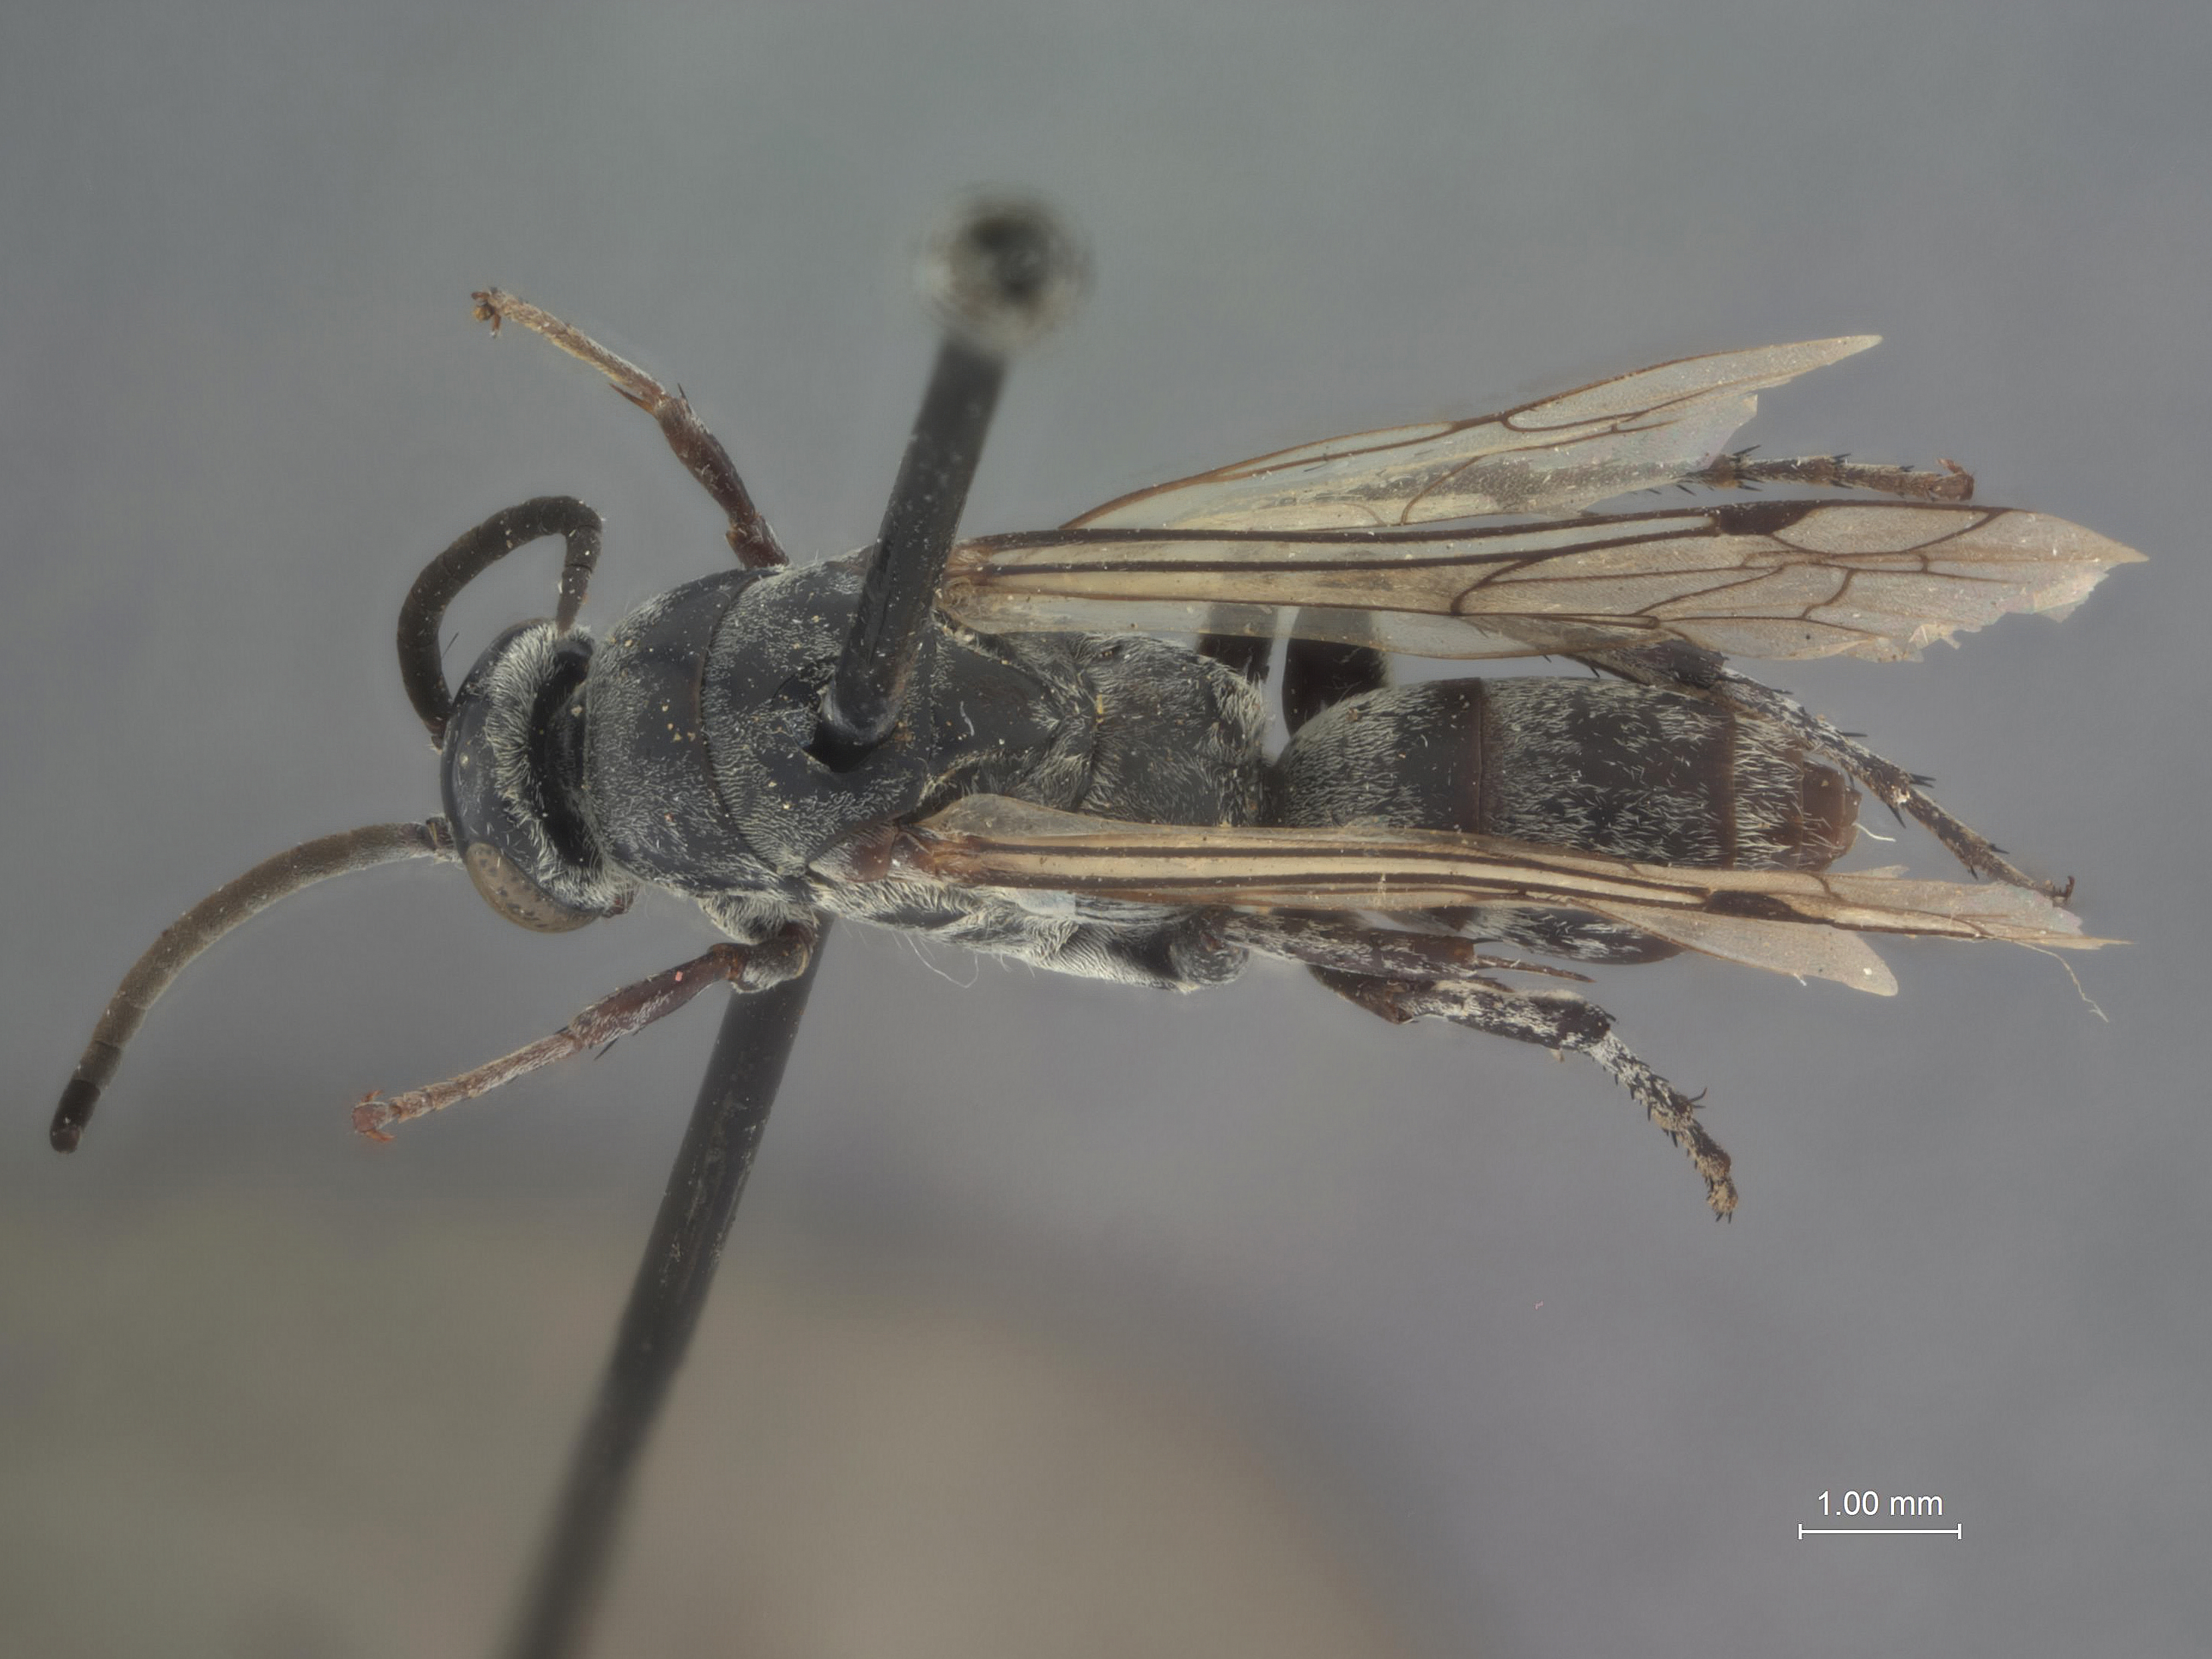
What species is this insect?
Psorthaspis conocephala
